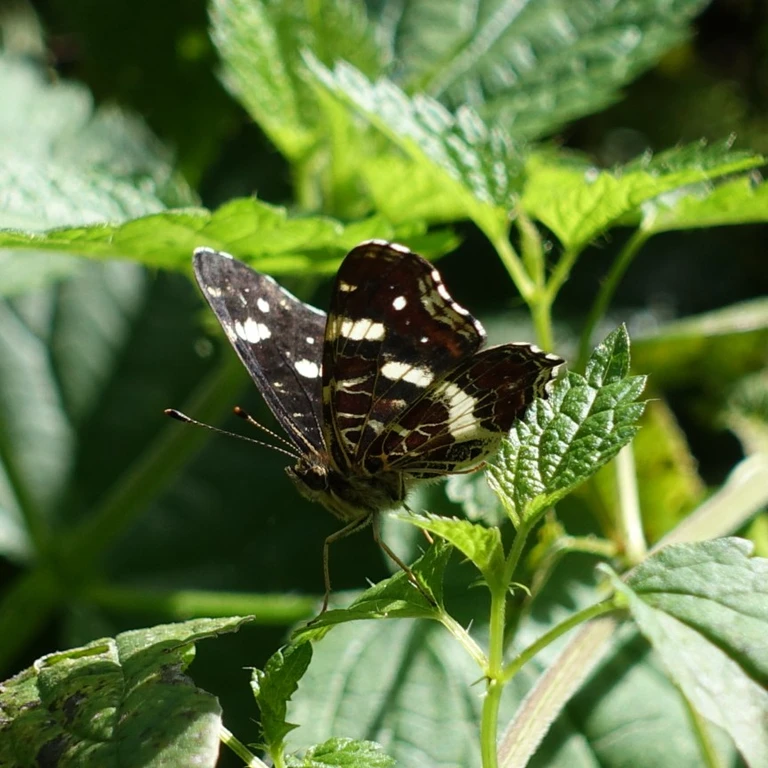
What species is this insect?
Araschnia levana
